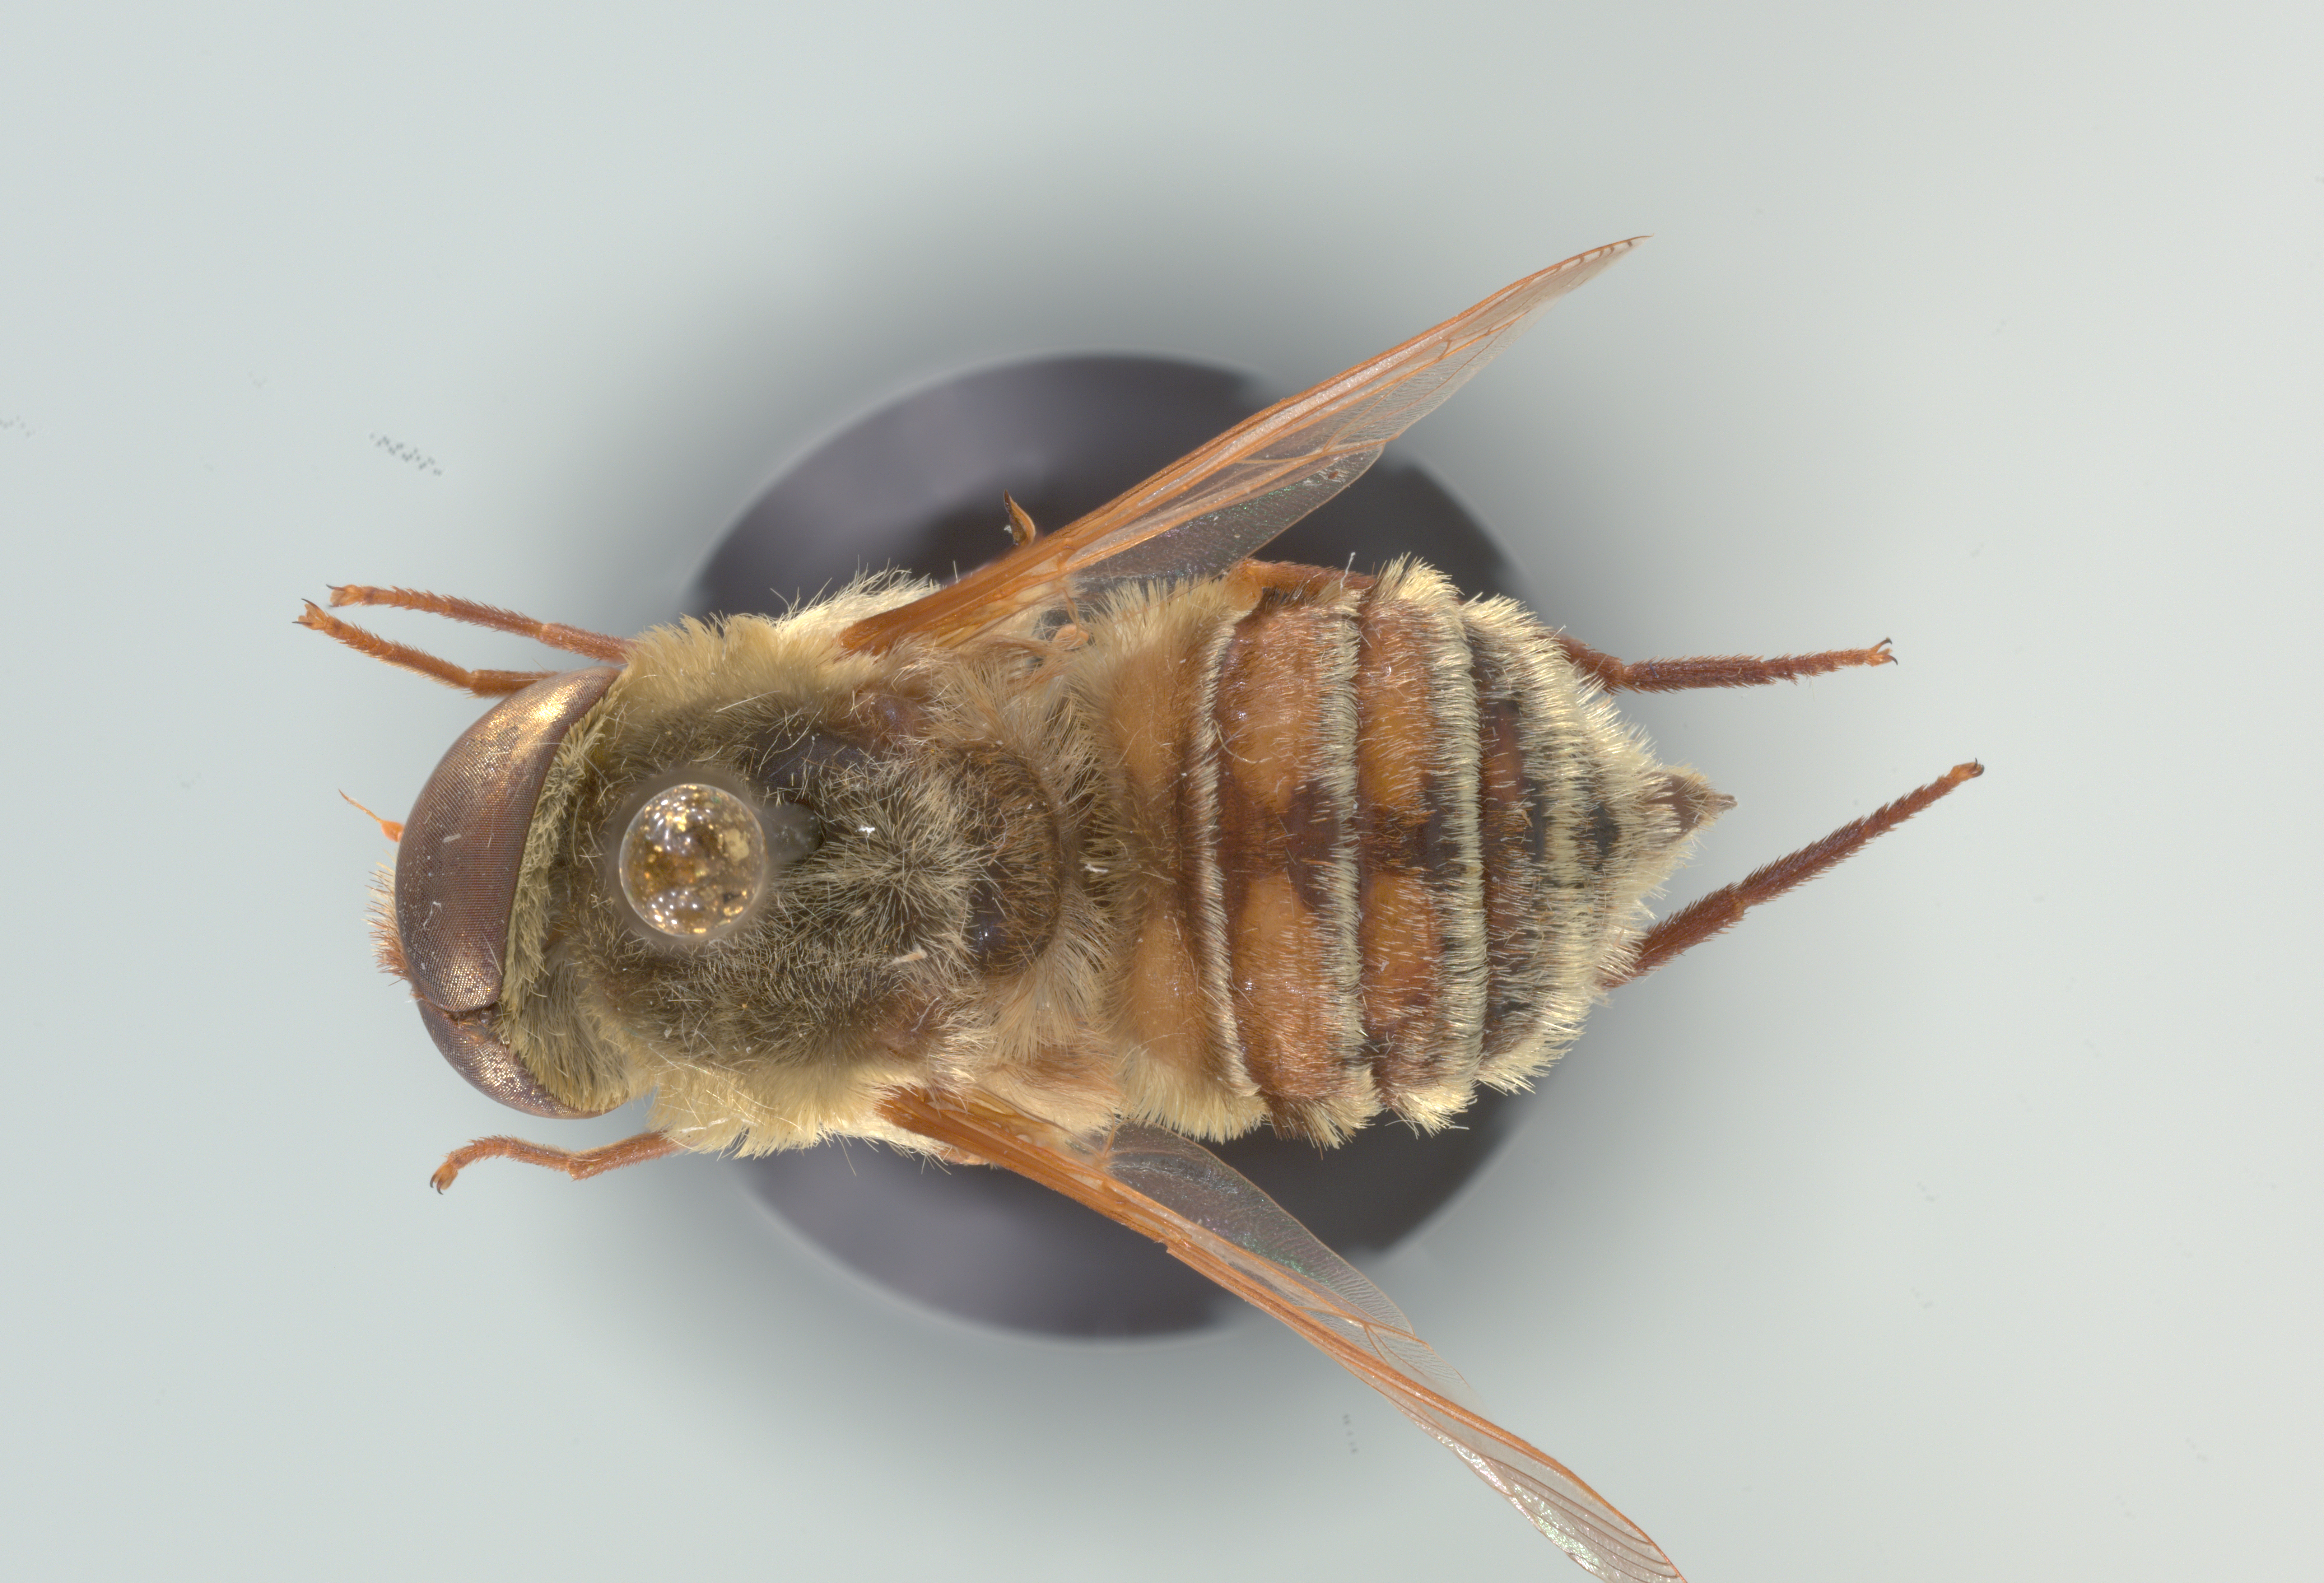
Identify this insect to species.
Neorhynchocephalus volaticus
